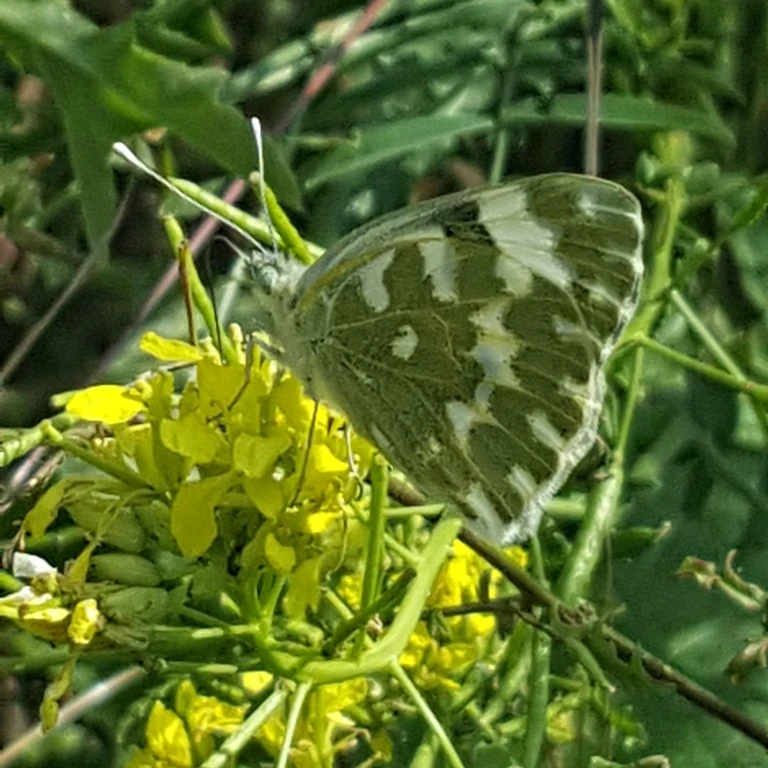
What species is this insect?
Pontia edusa
